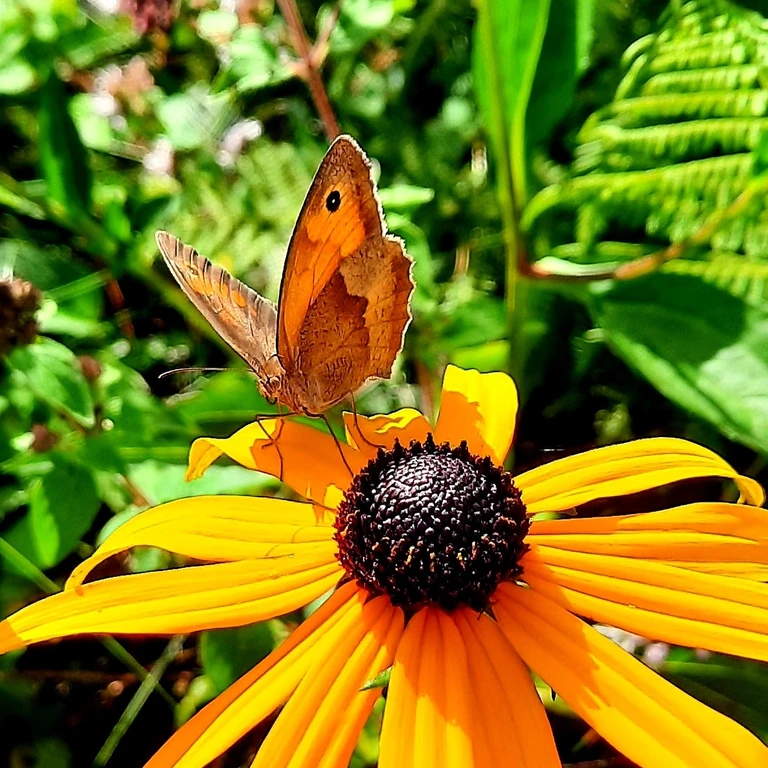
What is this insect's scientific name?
Maniola jurtina
